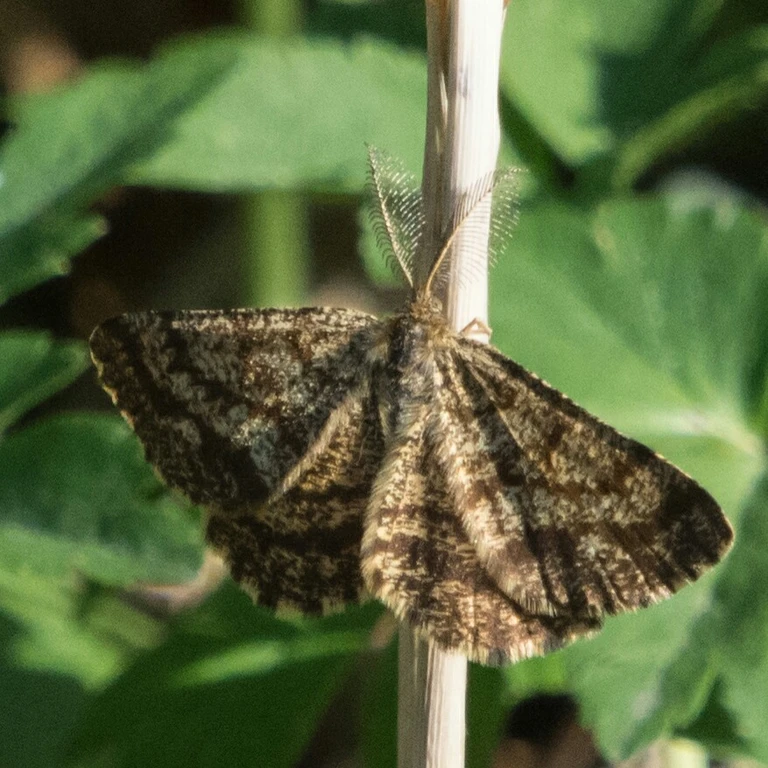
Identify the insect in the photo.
Ematurga atomaria
